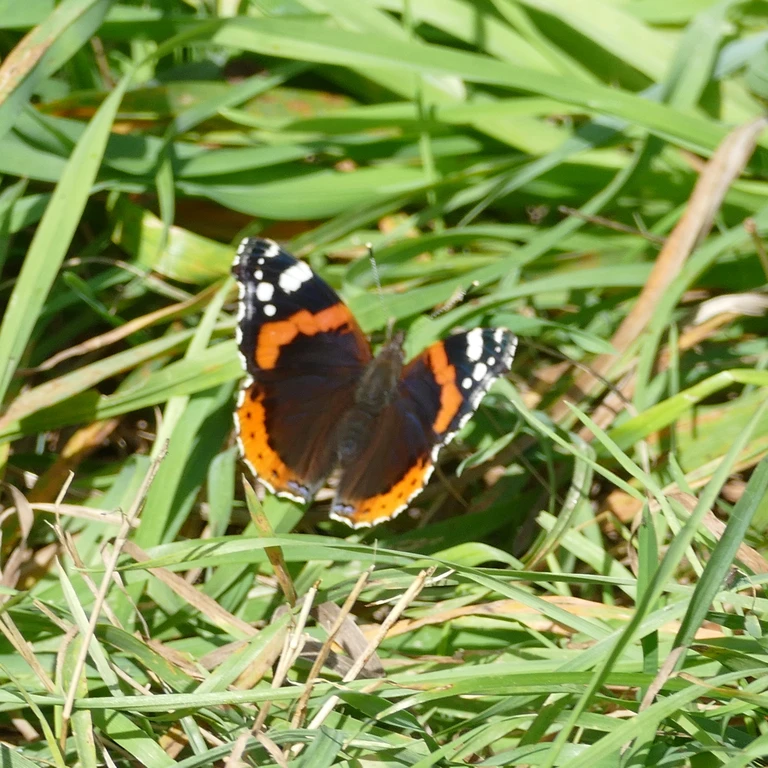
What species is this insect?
Vanessa atalanta
